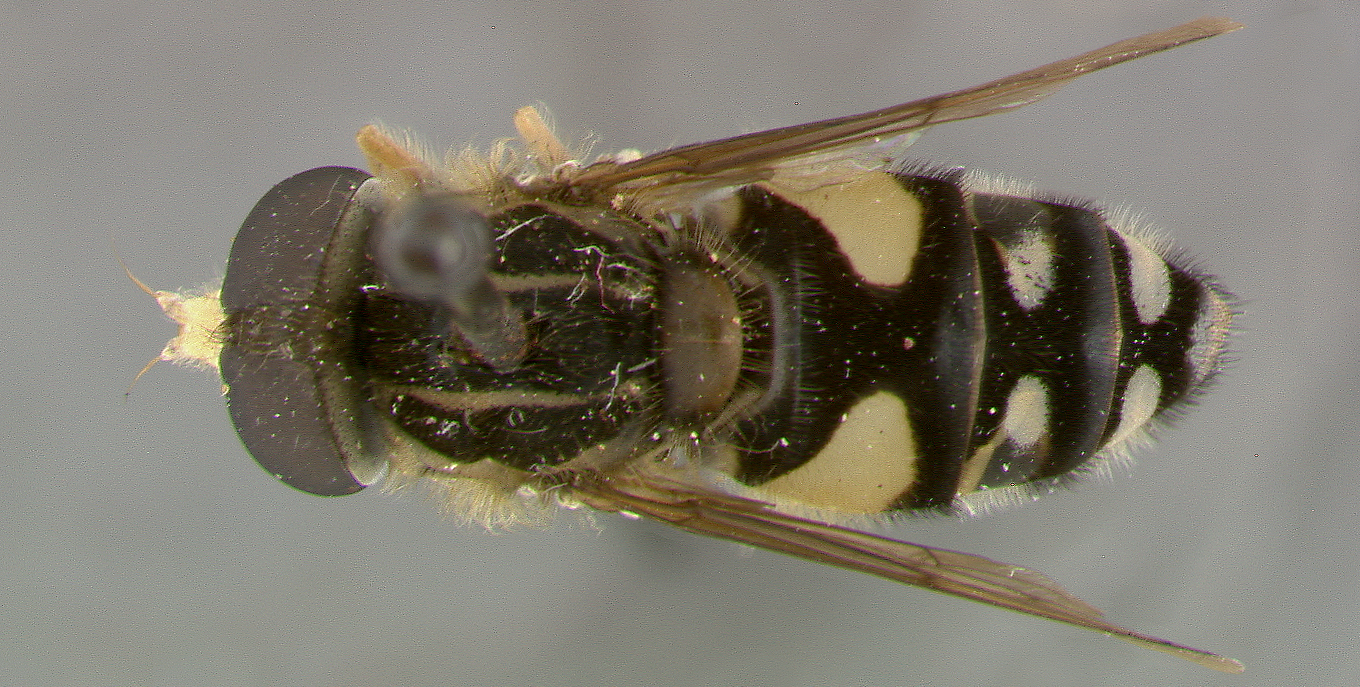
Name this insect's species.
Helophilus anniae
